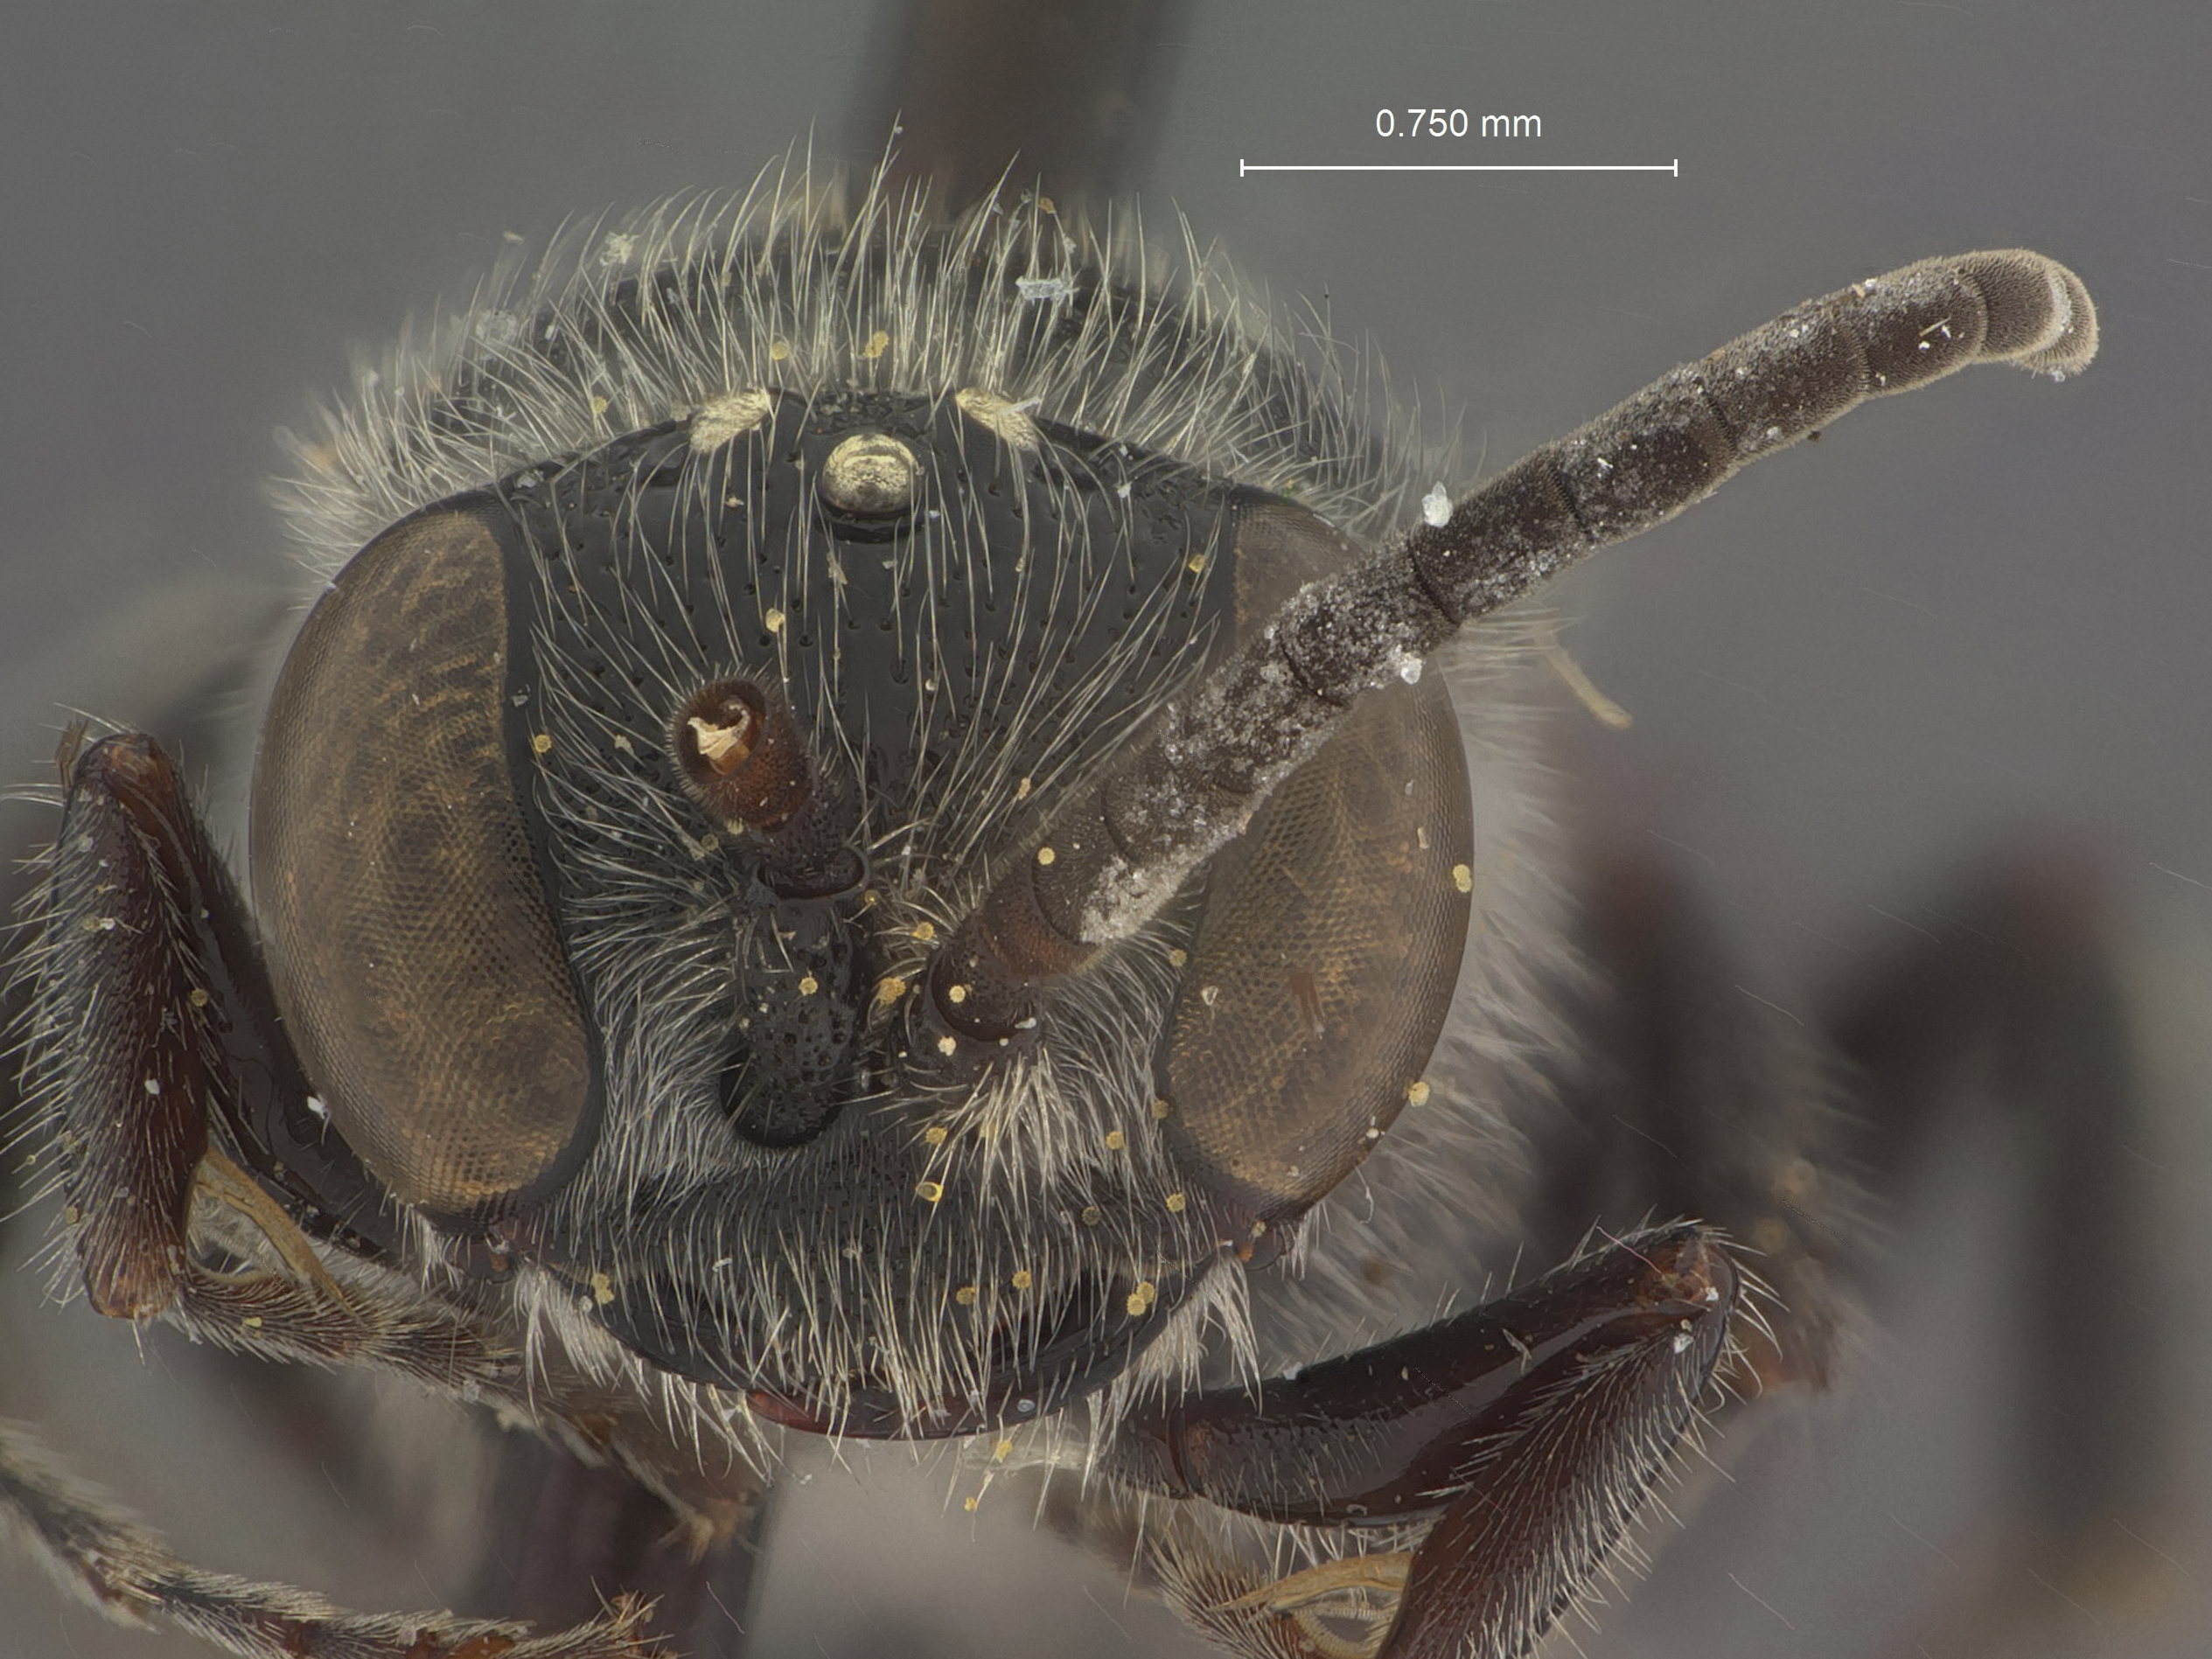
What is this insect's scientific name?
Tiphia sculleni
